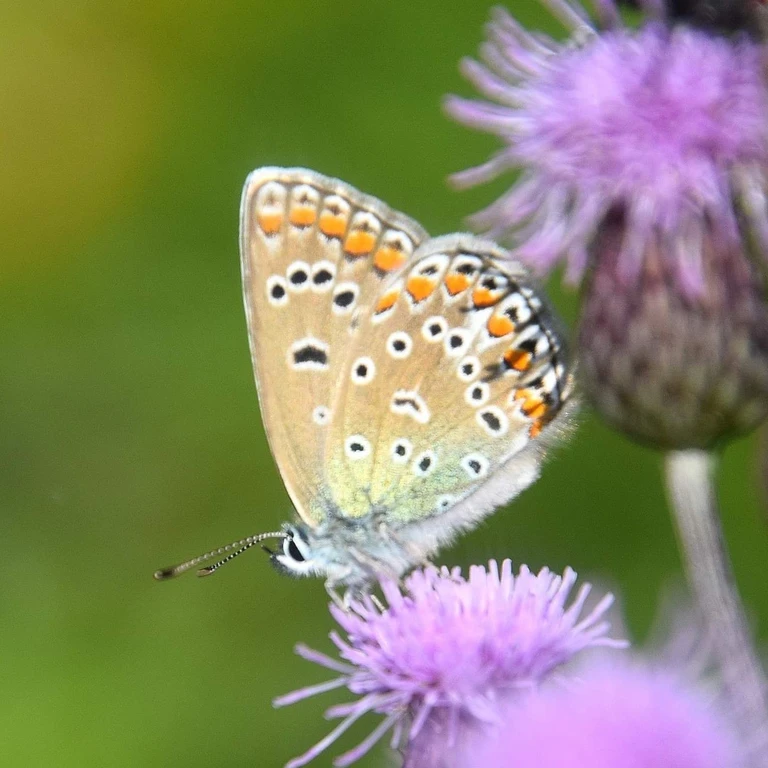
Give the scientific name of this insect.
Polyommatus icarus
